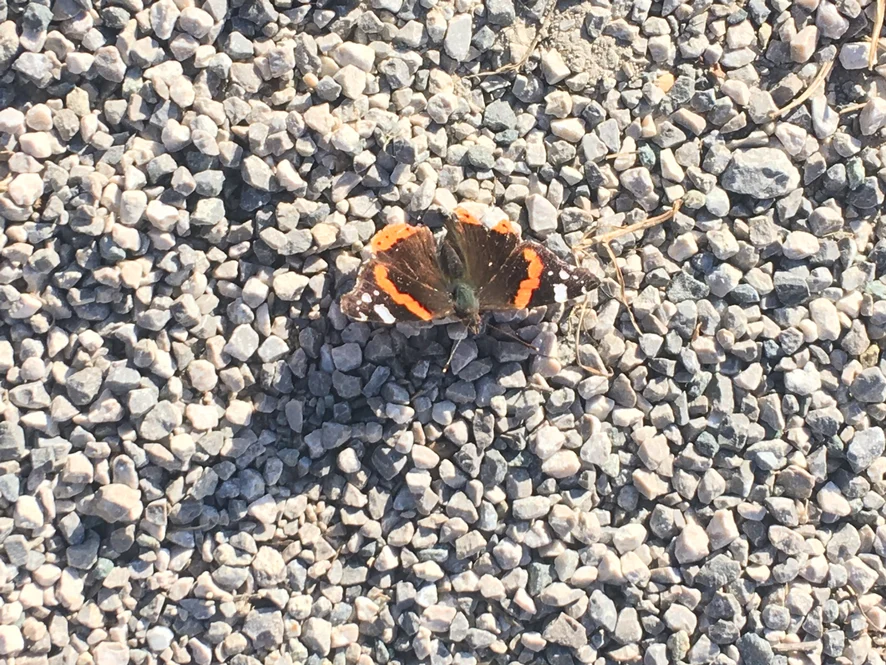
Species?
Vanessa atalanta
